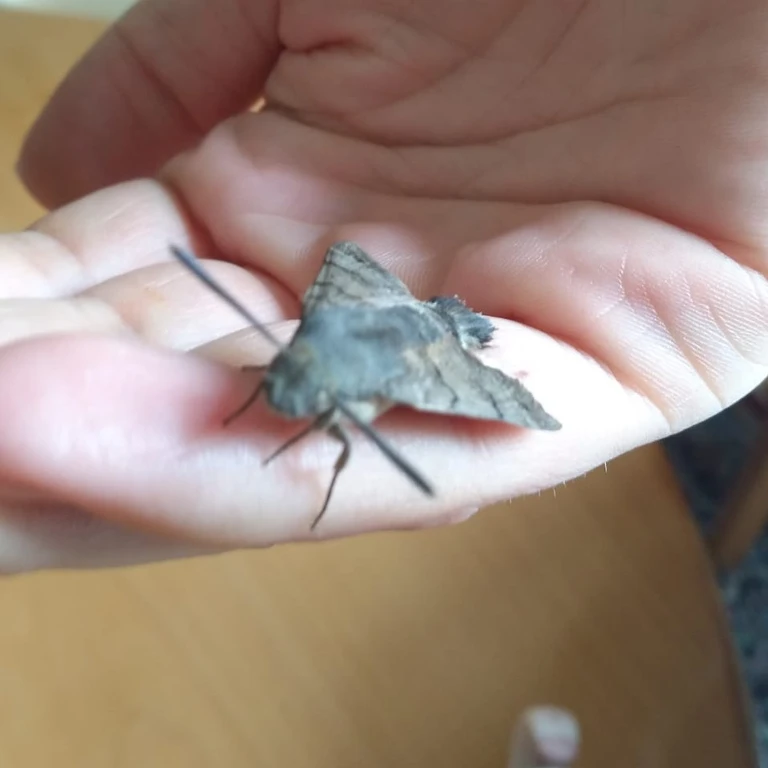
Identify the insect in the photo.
Macroglossum stellatarum
